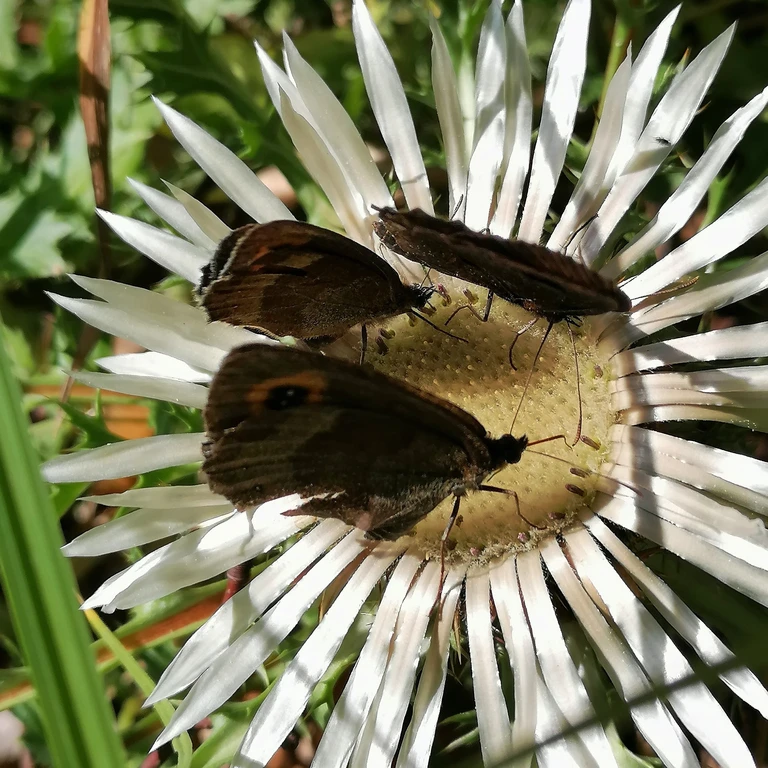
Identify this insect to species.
Erebia aethiops
